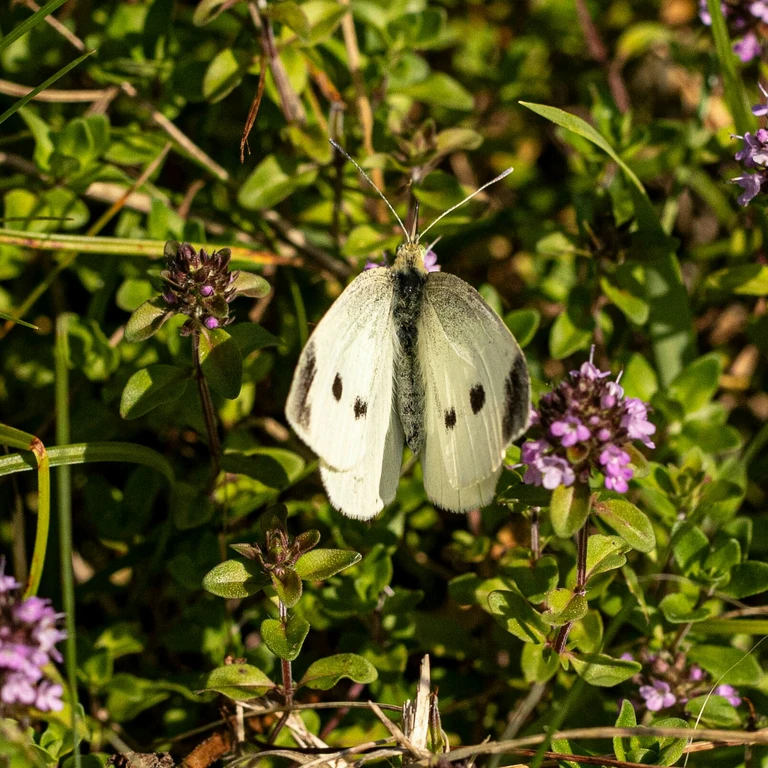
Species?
Pieris rapae
